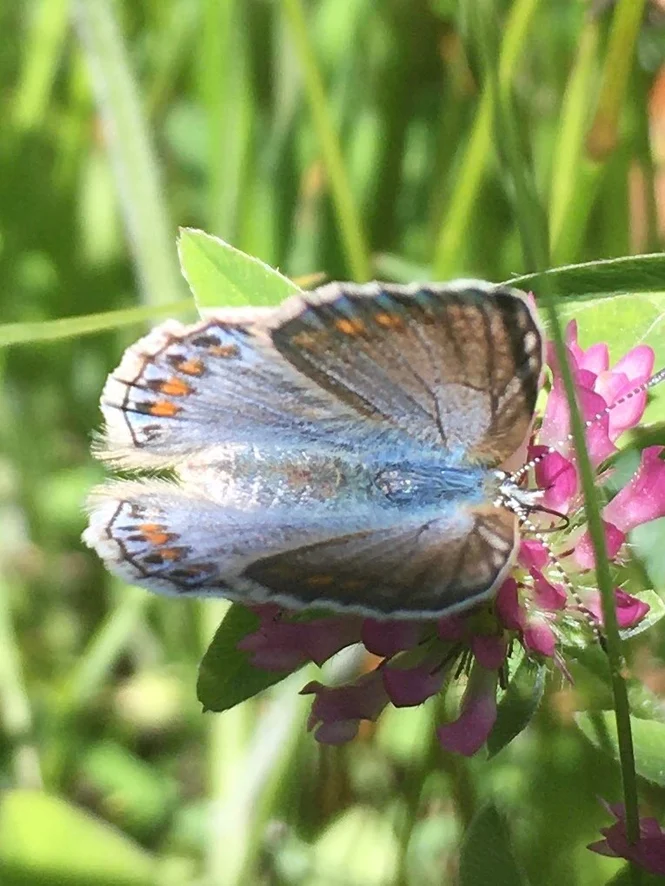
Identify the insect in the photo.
Lysandra bellargus
